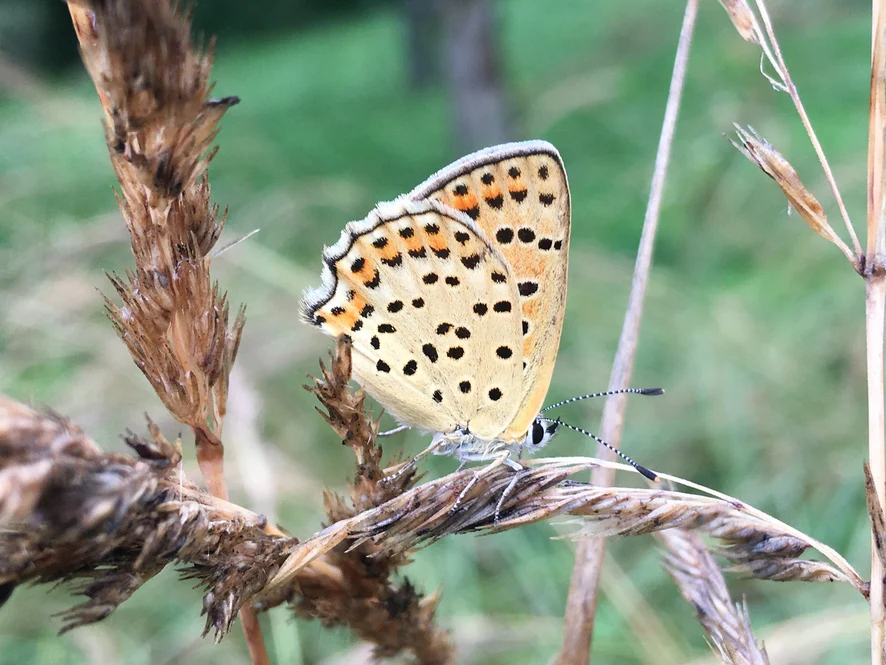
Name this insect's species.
Lycaena tityrus (also Loweia tityrus)
